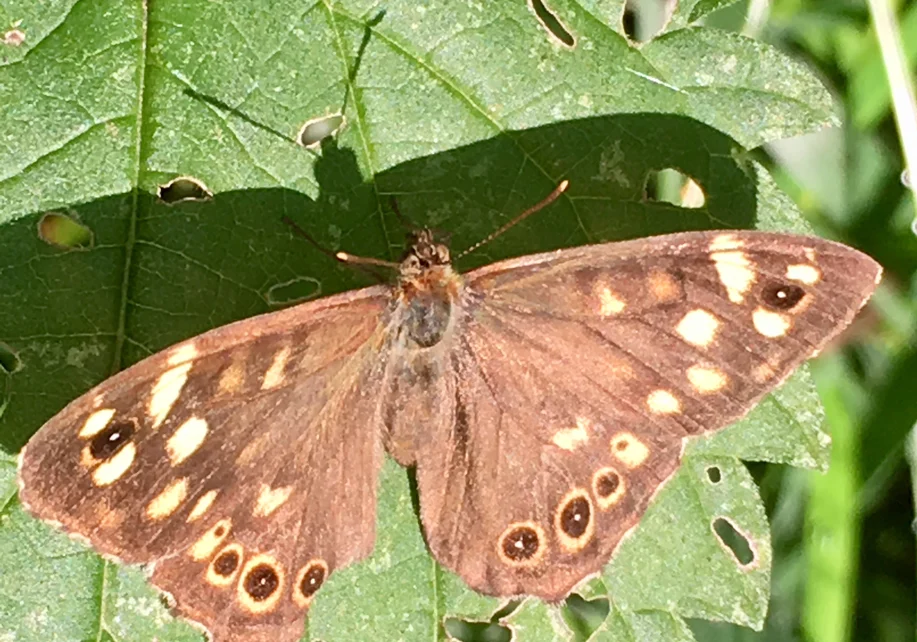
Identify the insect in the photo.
Pararge aegeria
